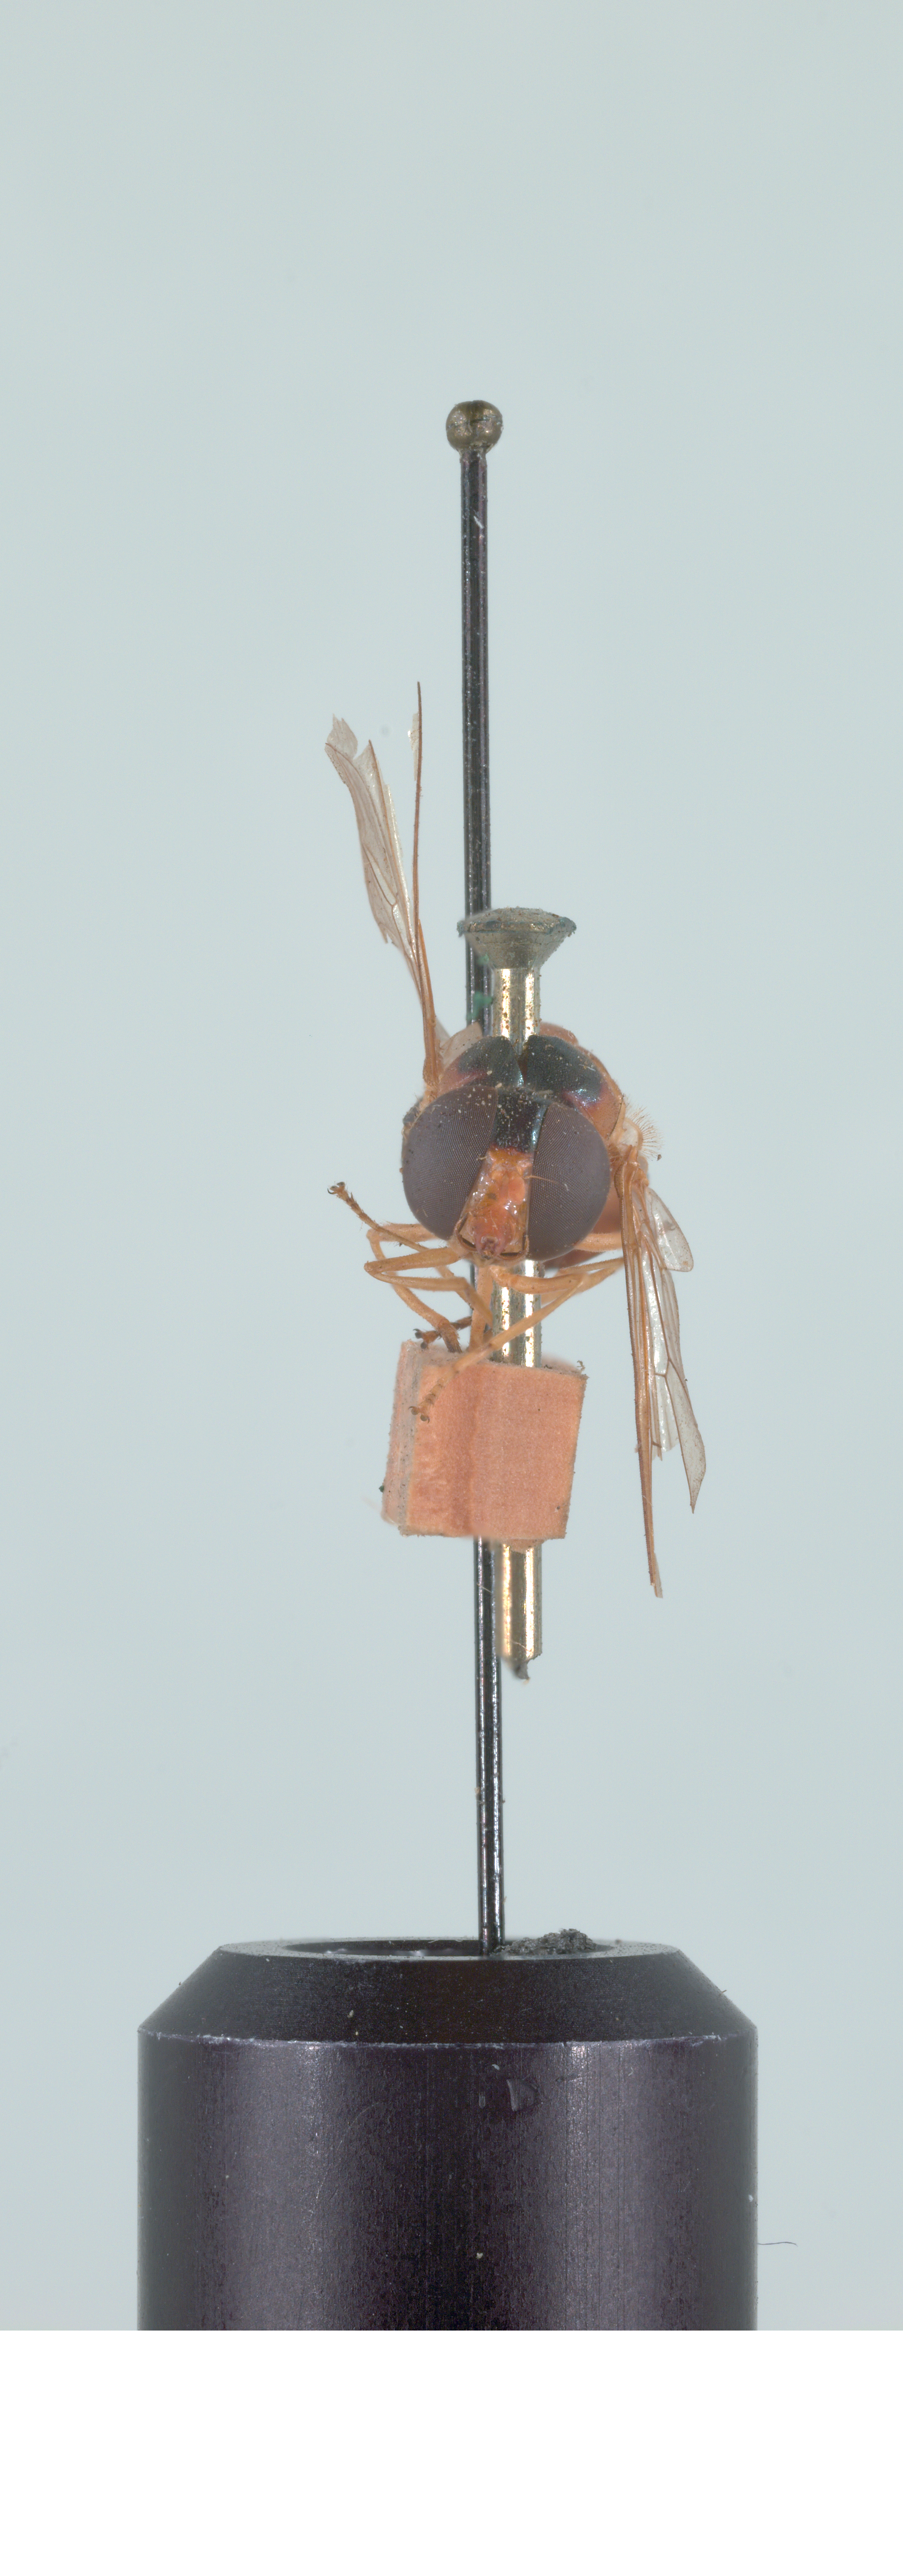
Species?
Rhingia fuscipes
